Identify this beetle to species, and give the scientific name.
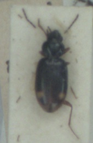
Bembidion biguttatum
